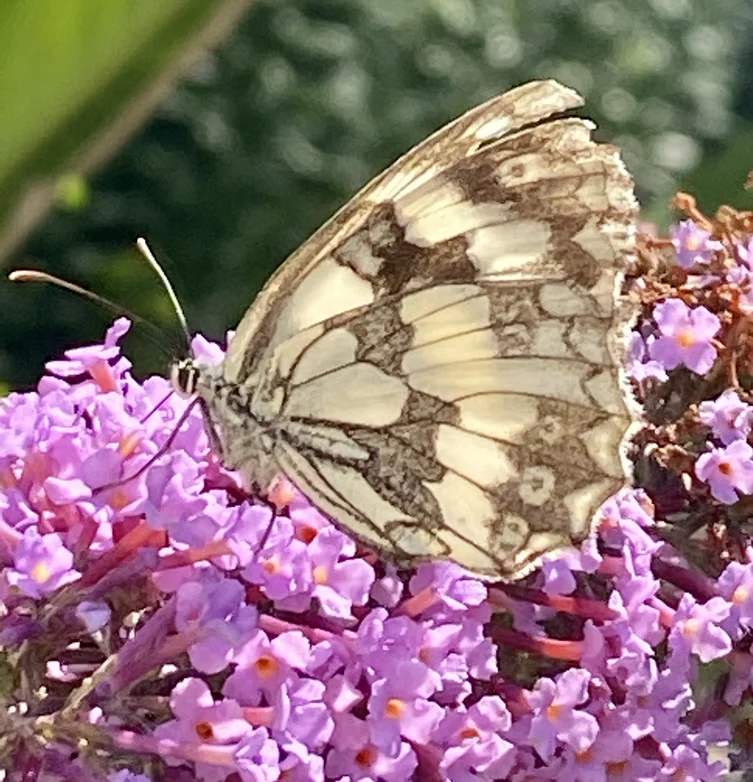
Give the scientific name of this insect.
Melanargia galathea
